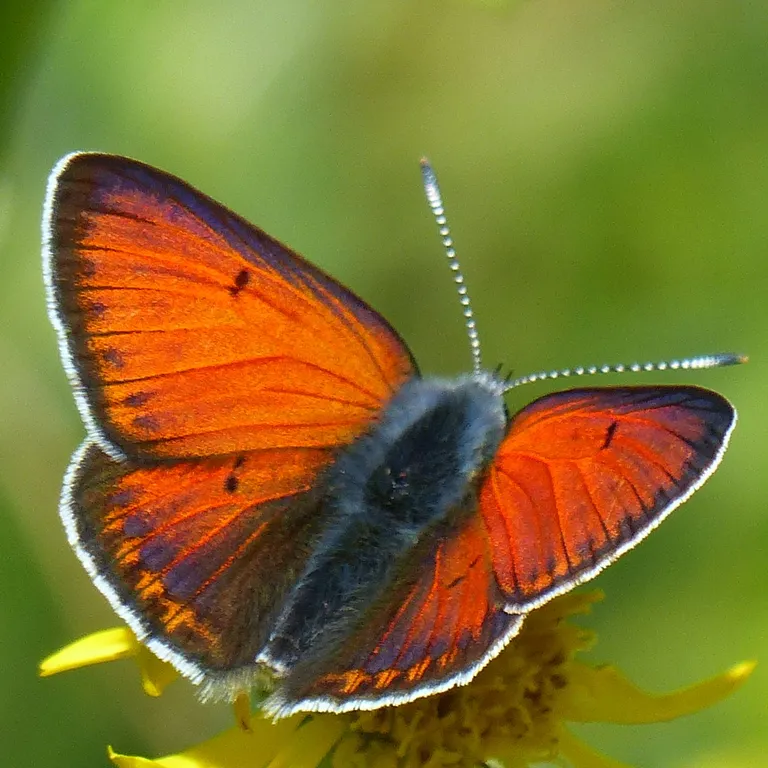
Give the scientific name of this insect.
Lycaena hippothoe (also Palaeochrysophanus hippothoe)
